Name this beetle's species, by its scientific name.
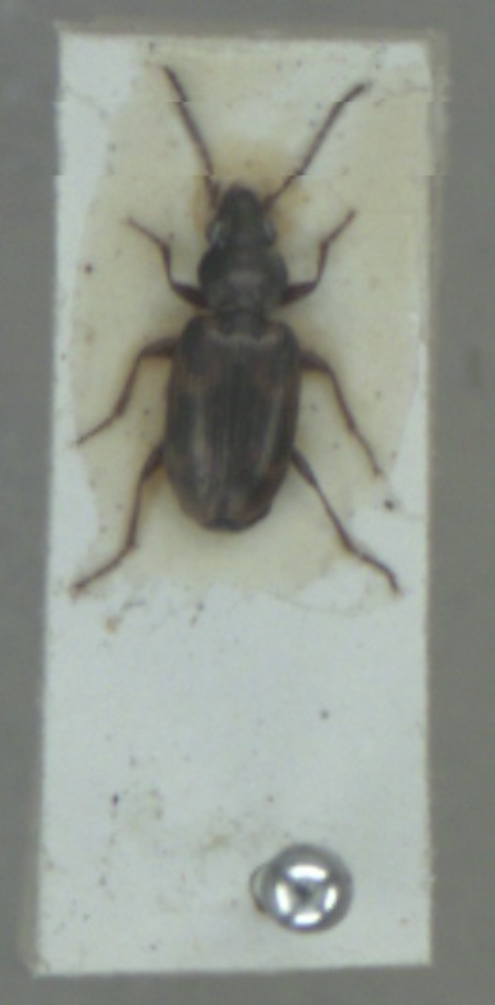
Bembidion varium
